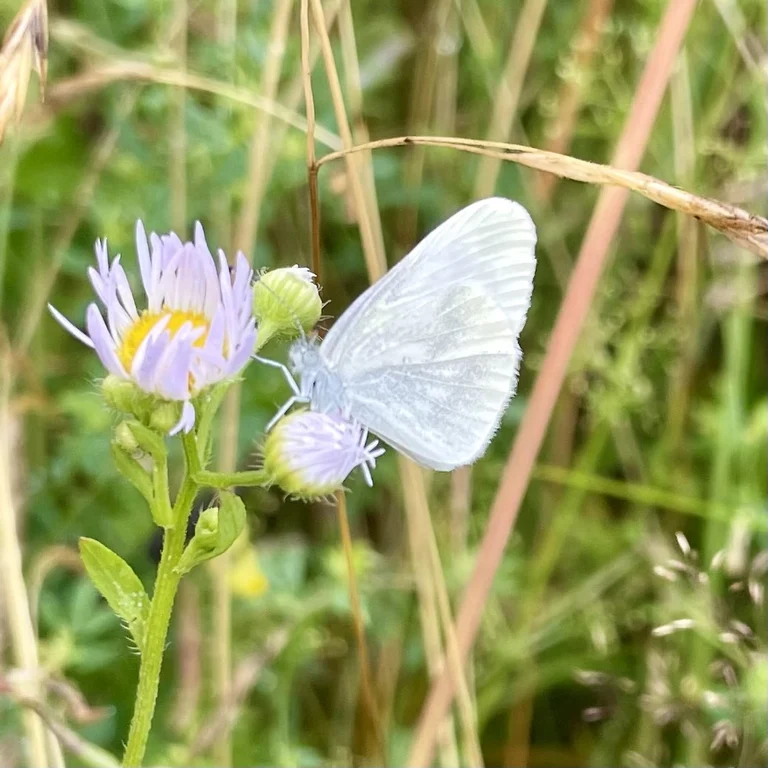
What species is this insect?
Leptidea sinapis/juvernica
